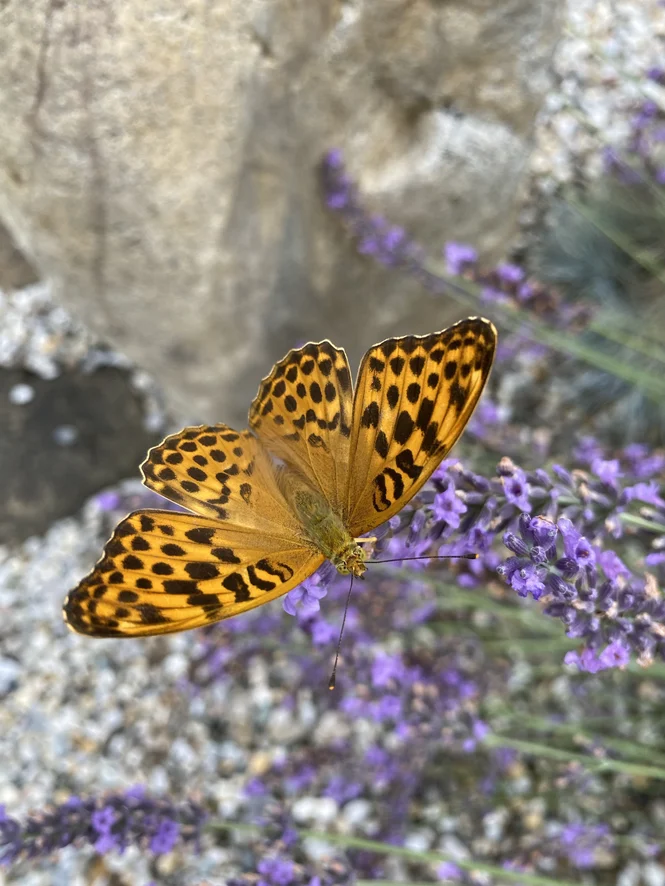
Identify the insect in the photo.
Argynnis paphia
